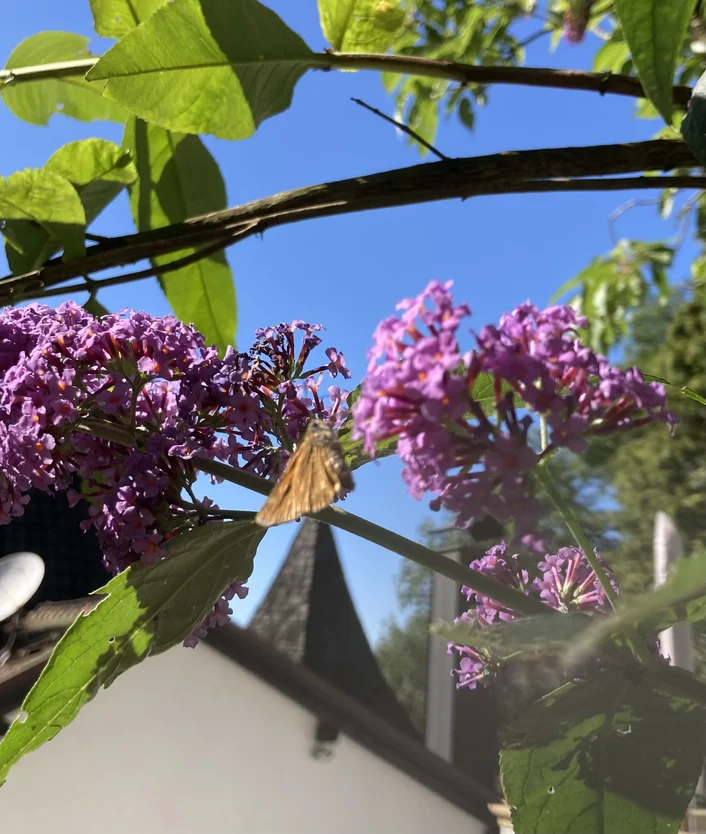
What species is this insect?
Ochlodes sylvanus (also Ochlodes venata)
